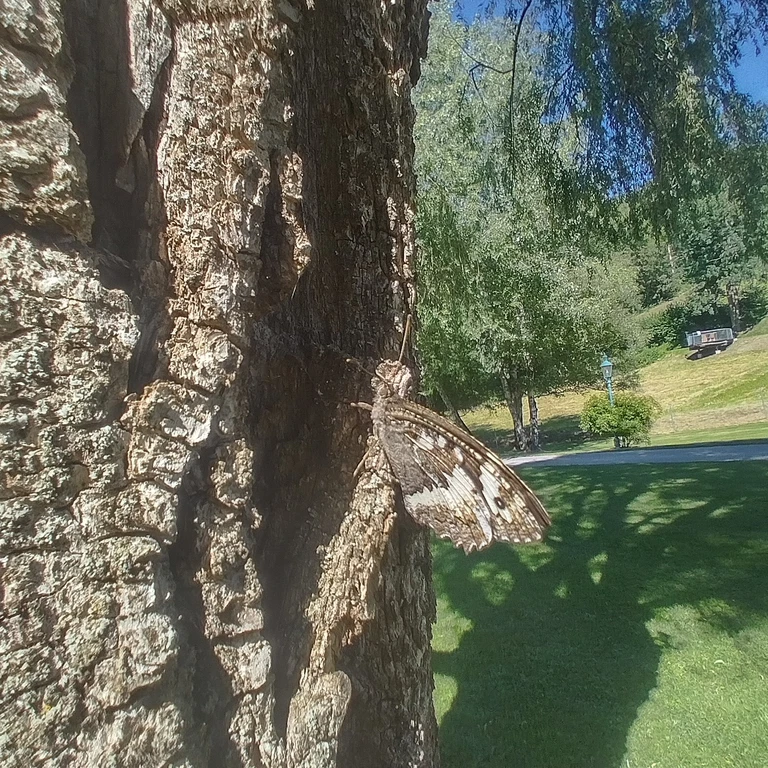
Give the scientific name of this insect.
Brintesia circe
